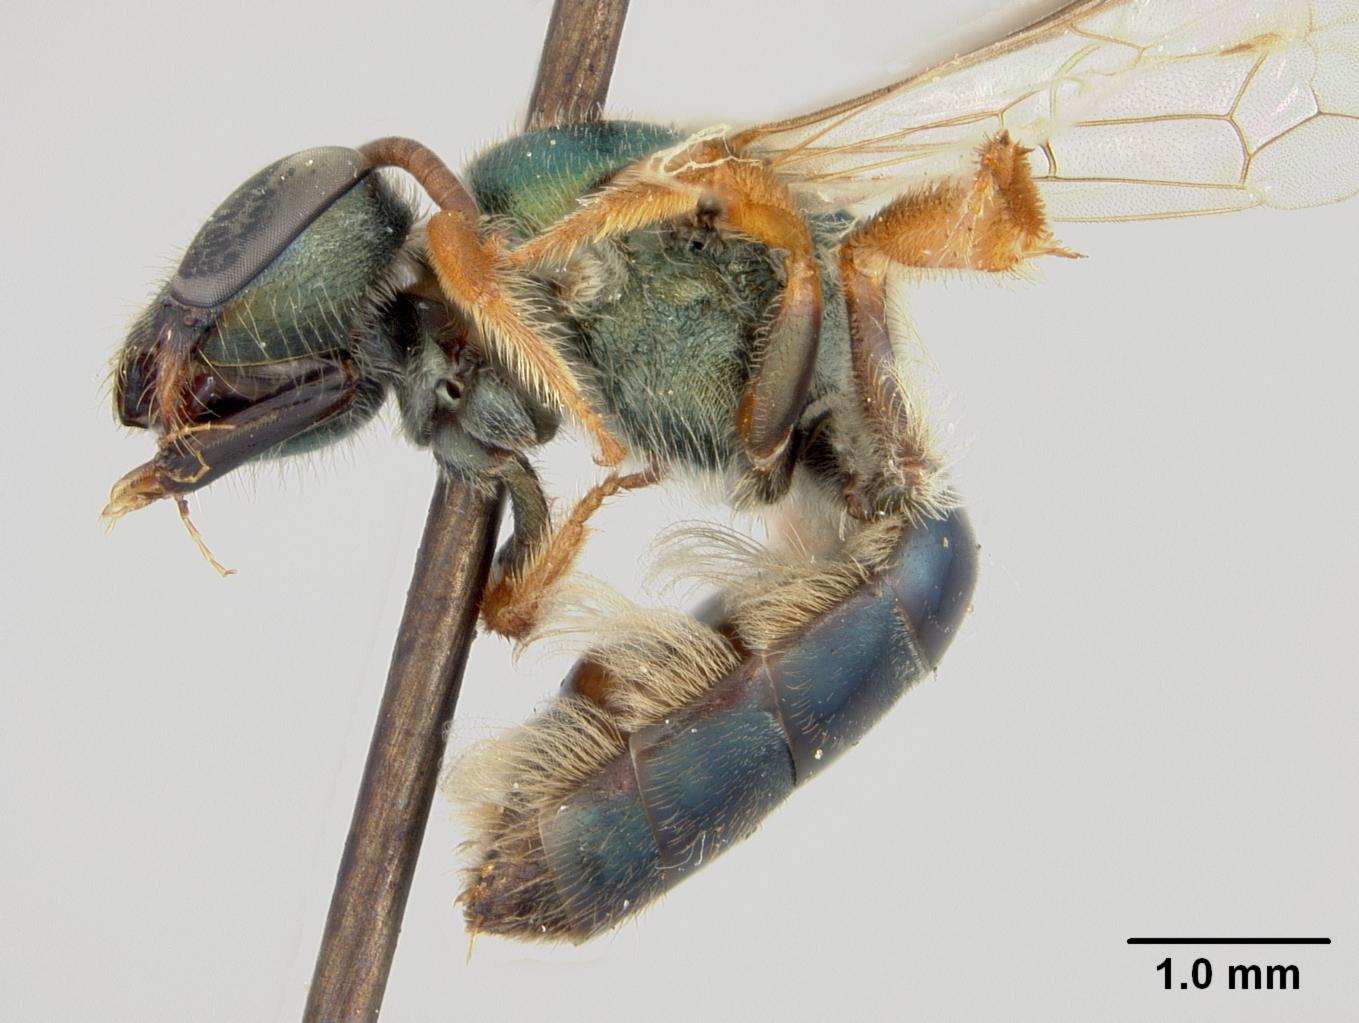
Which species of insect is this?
Halictus flindersi
